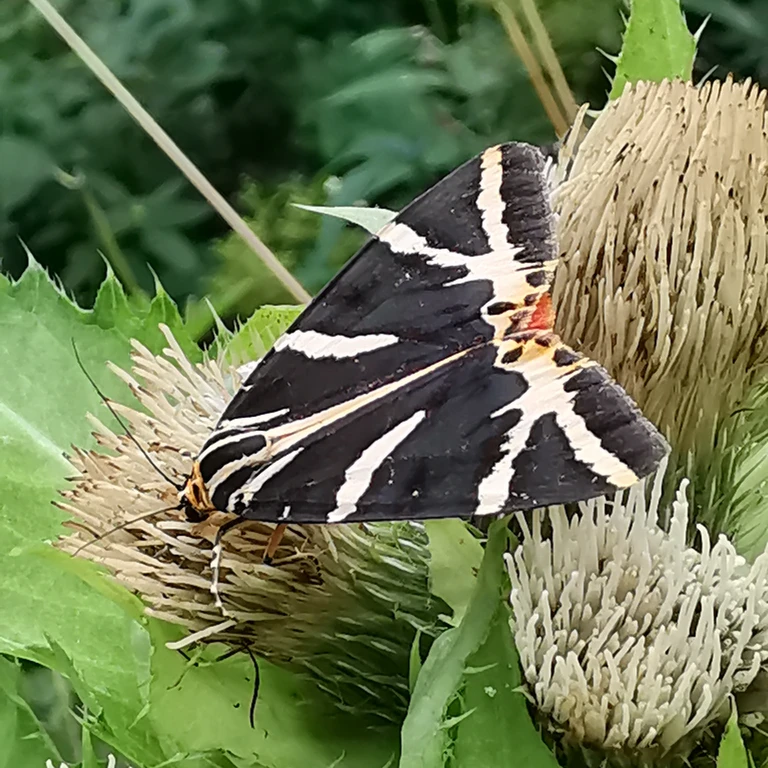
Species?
Euplagia quadripunctaria
